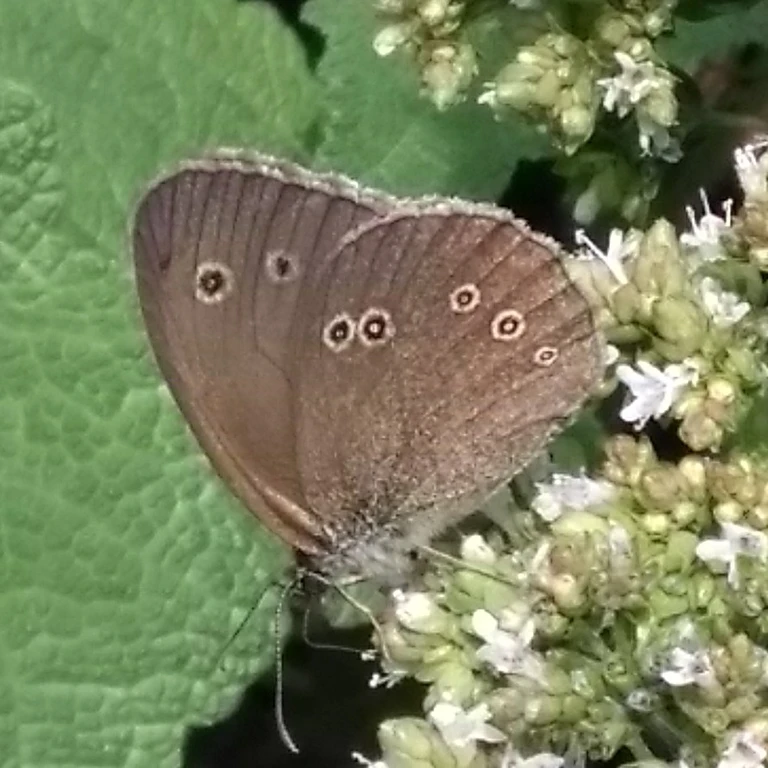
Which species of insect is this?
Aphantopus hyperantus
